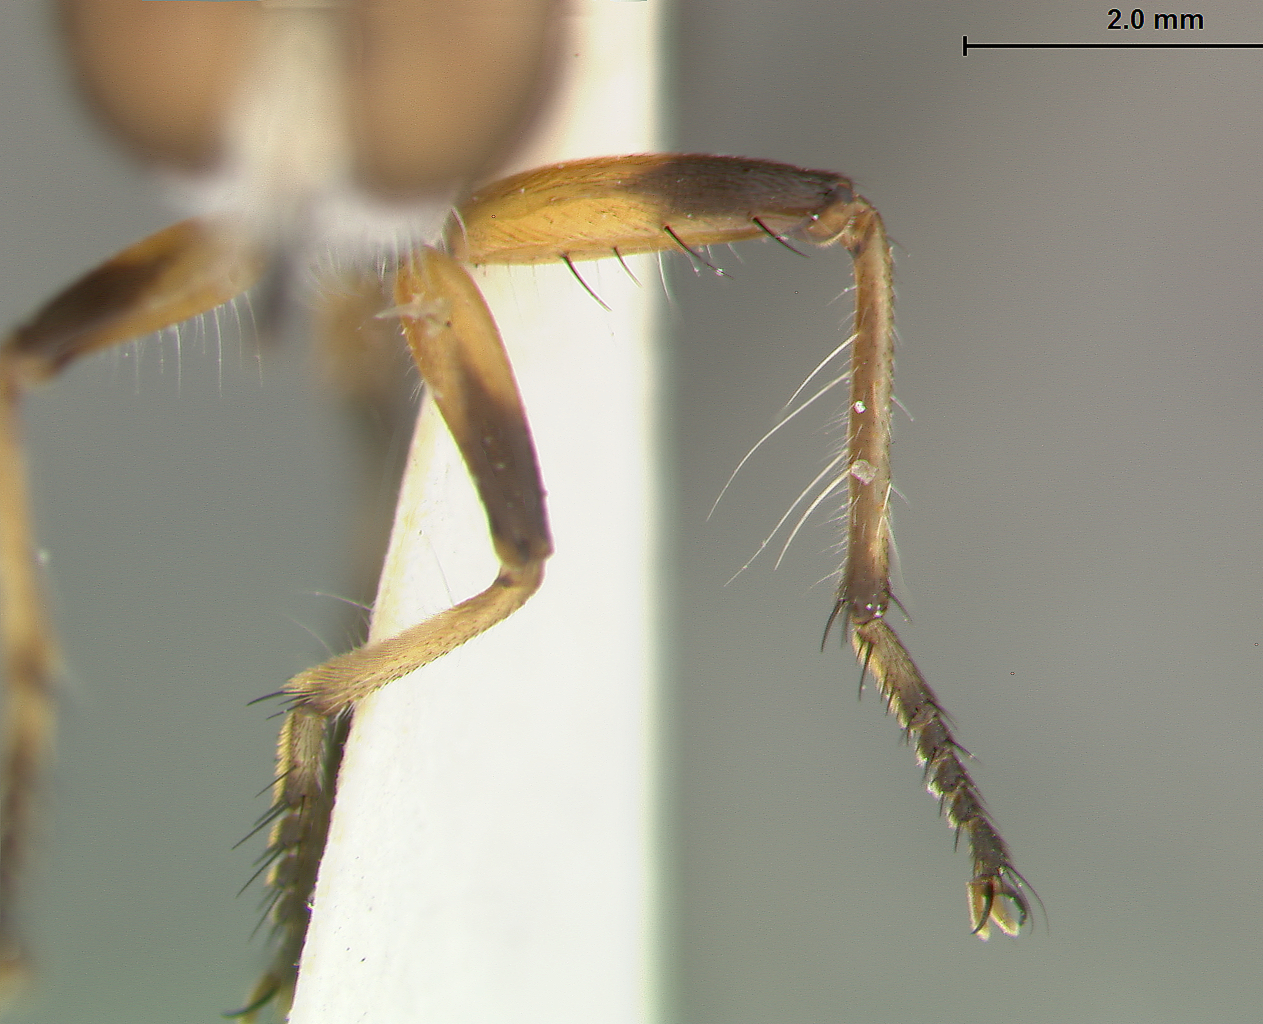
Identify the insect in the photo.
Ommatius alexanderi
